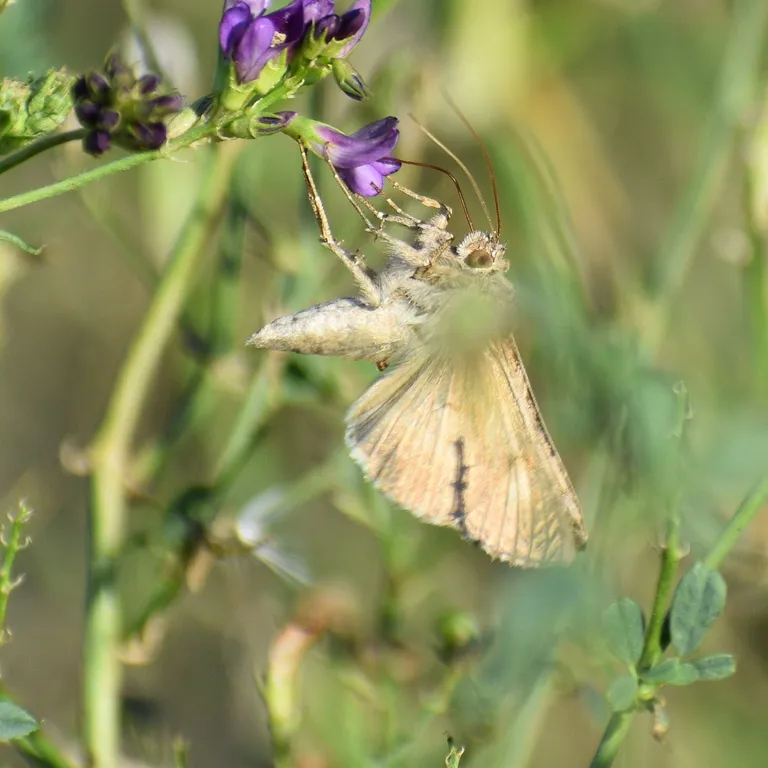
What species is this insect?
Autographa gamma
